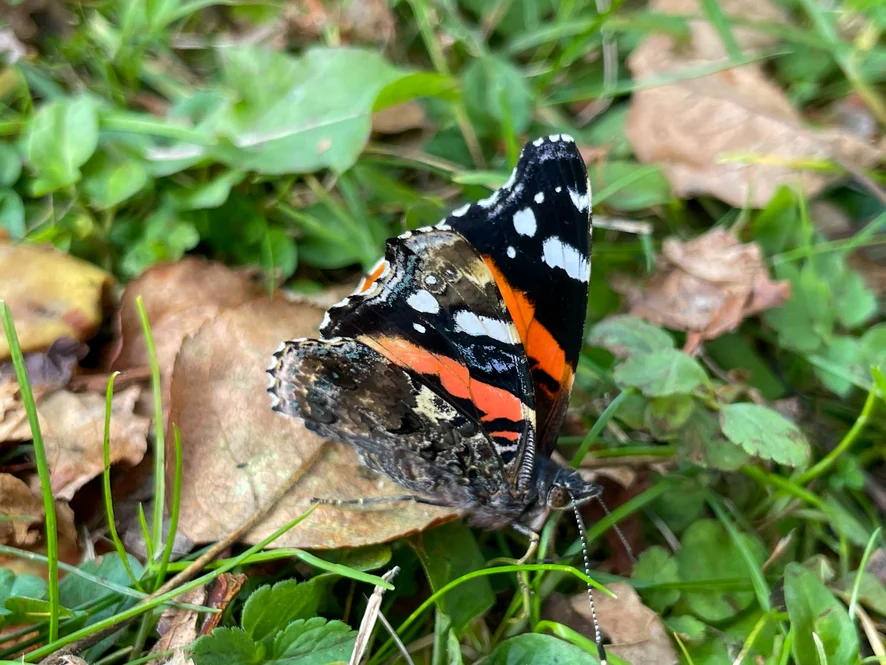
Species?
Vanessa atalanta
